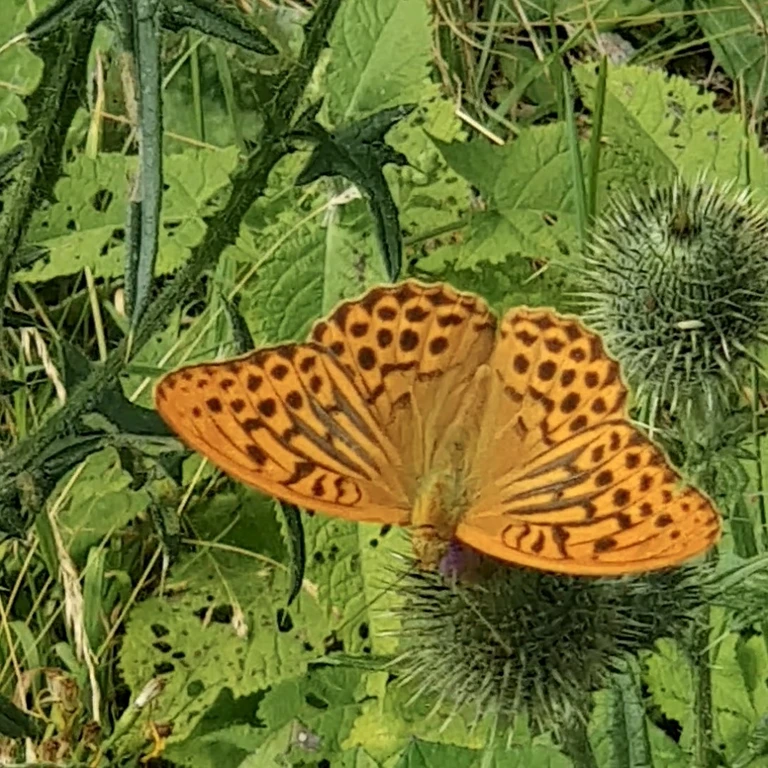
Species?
Argynnis paphia
